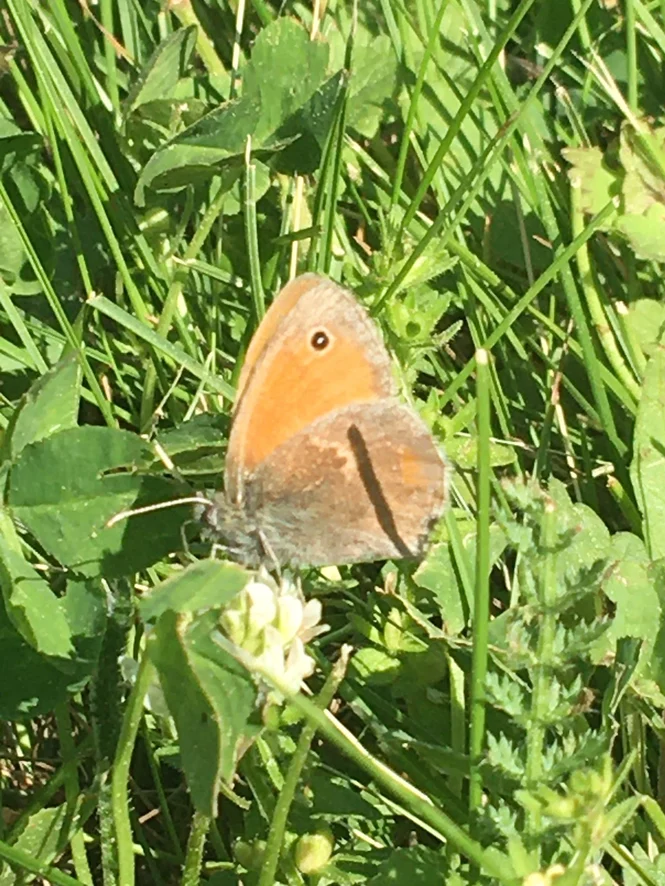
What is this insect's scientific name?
Coenonympha pamphilus
